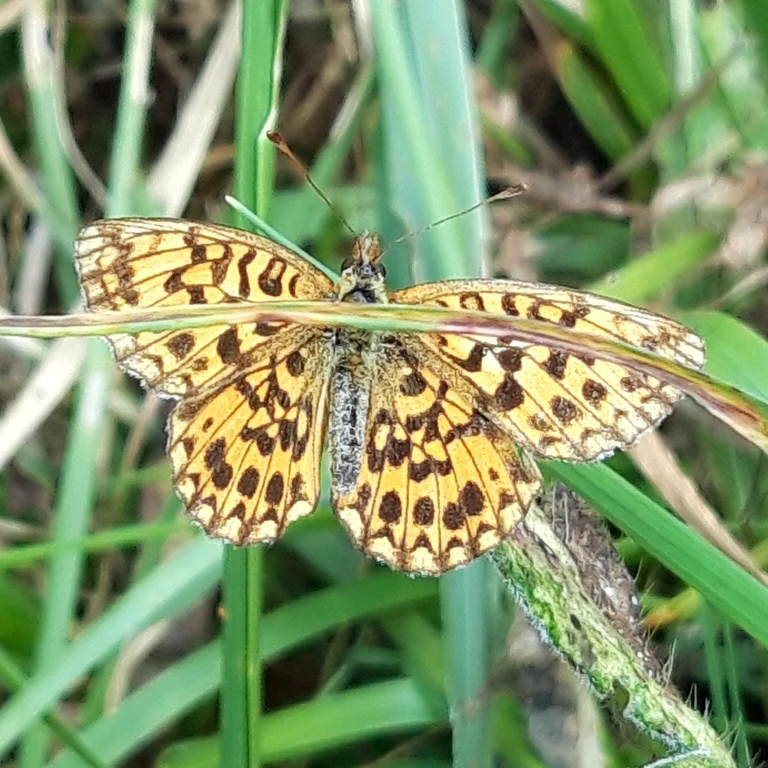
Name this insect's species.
Boloria dia
